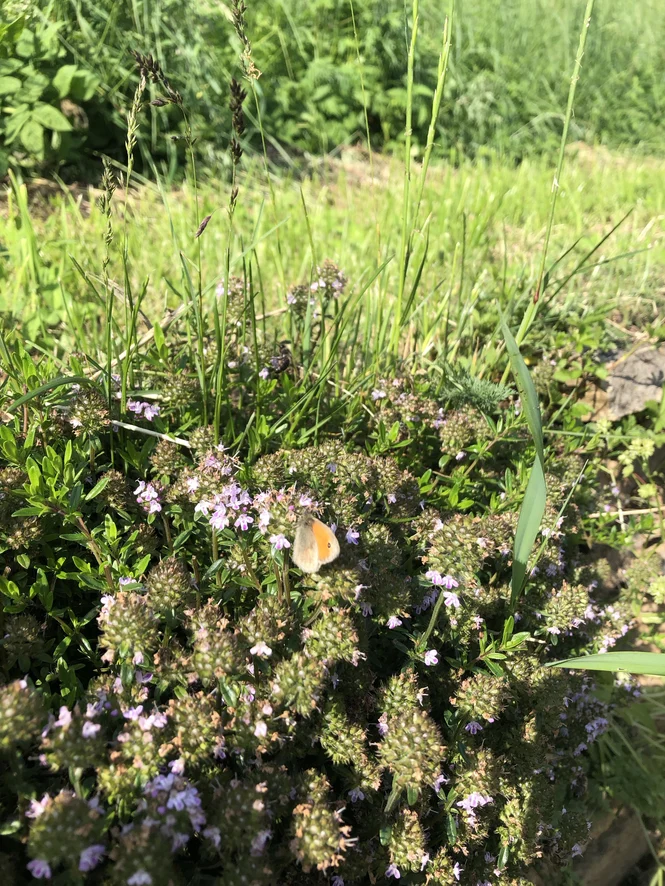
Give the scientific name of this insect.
Coenonympha pamphilus
